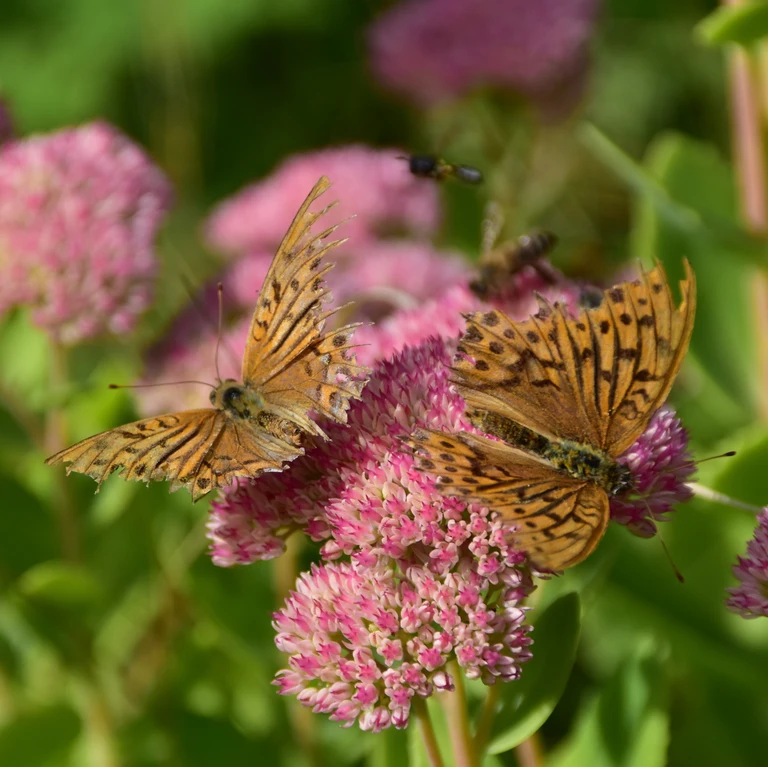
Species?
Argynnis paphia
